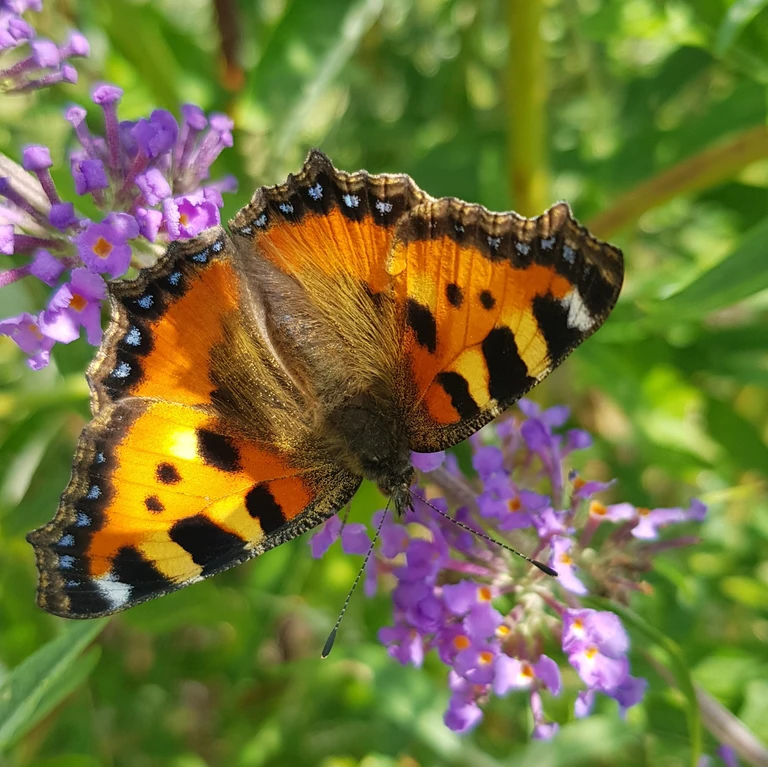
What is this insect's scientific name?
Aglais urticae
